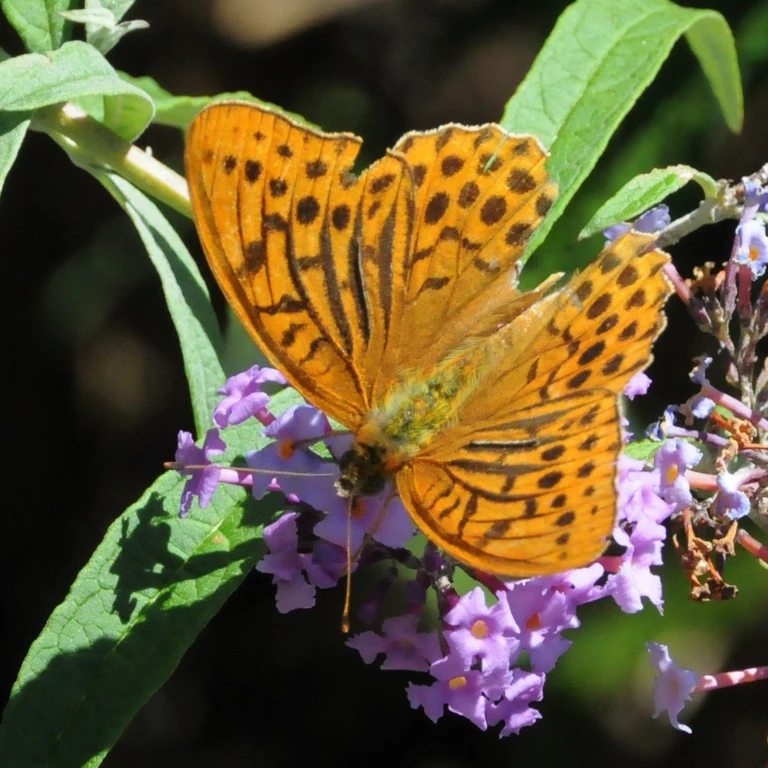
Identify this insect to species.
Argynnis paphia
